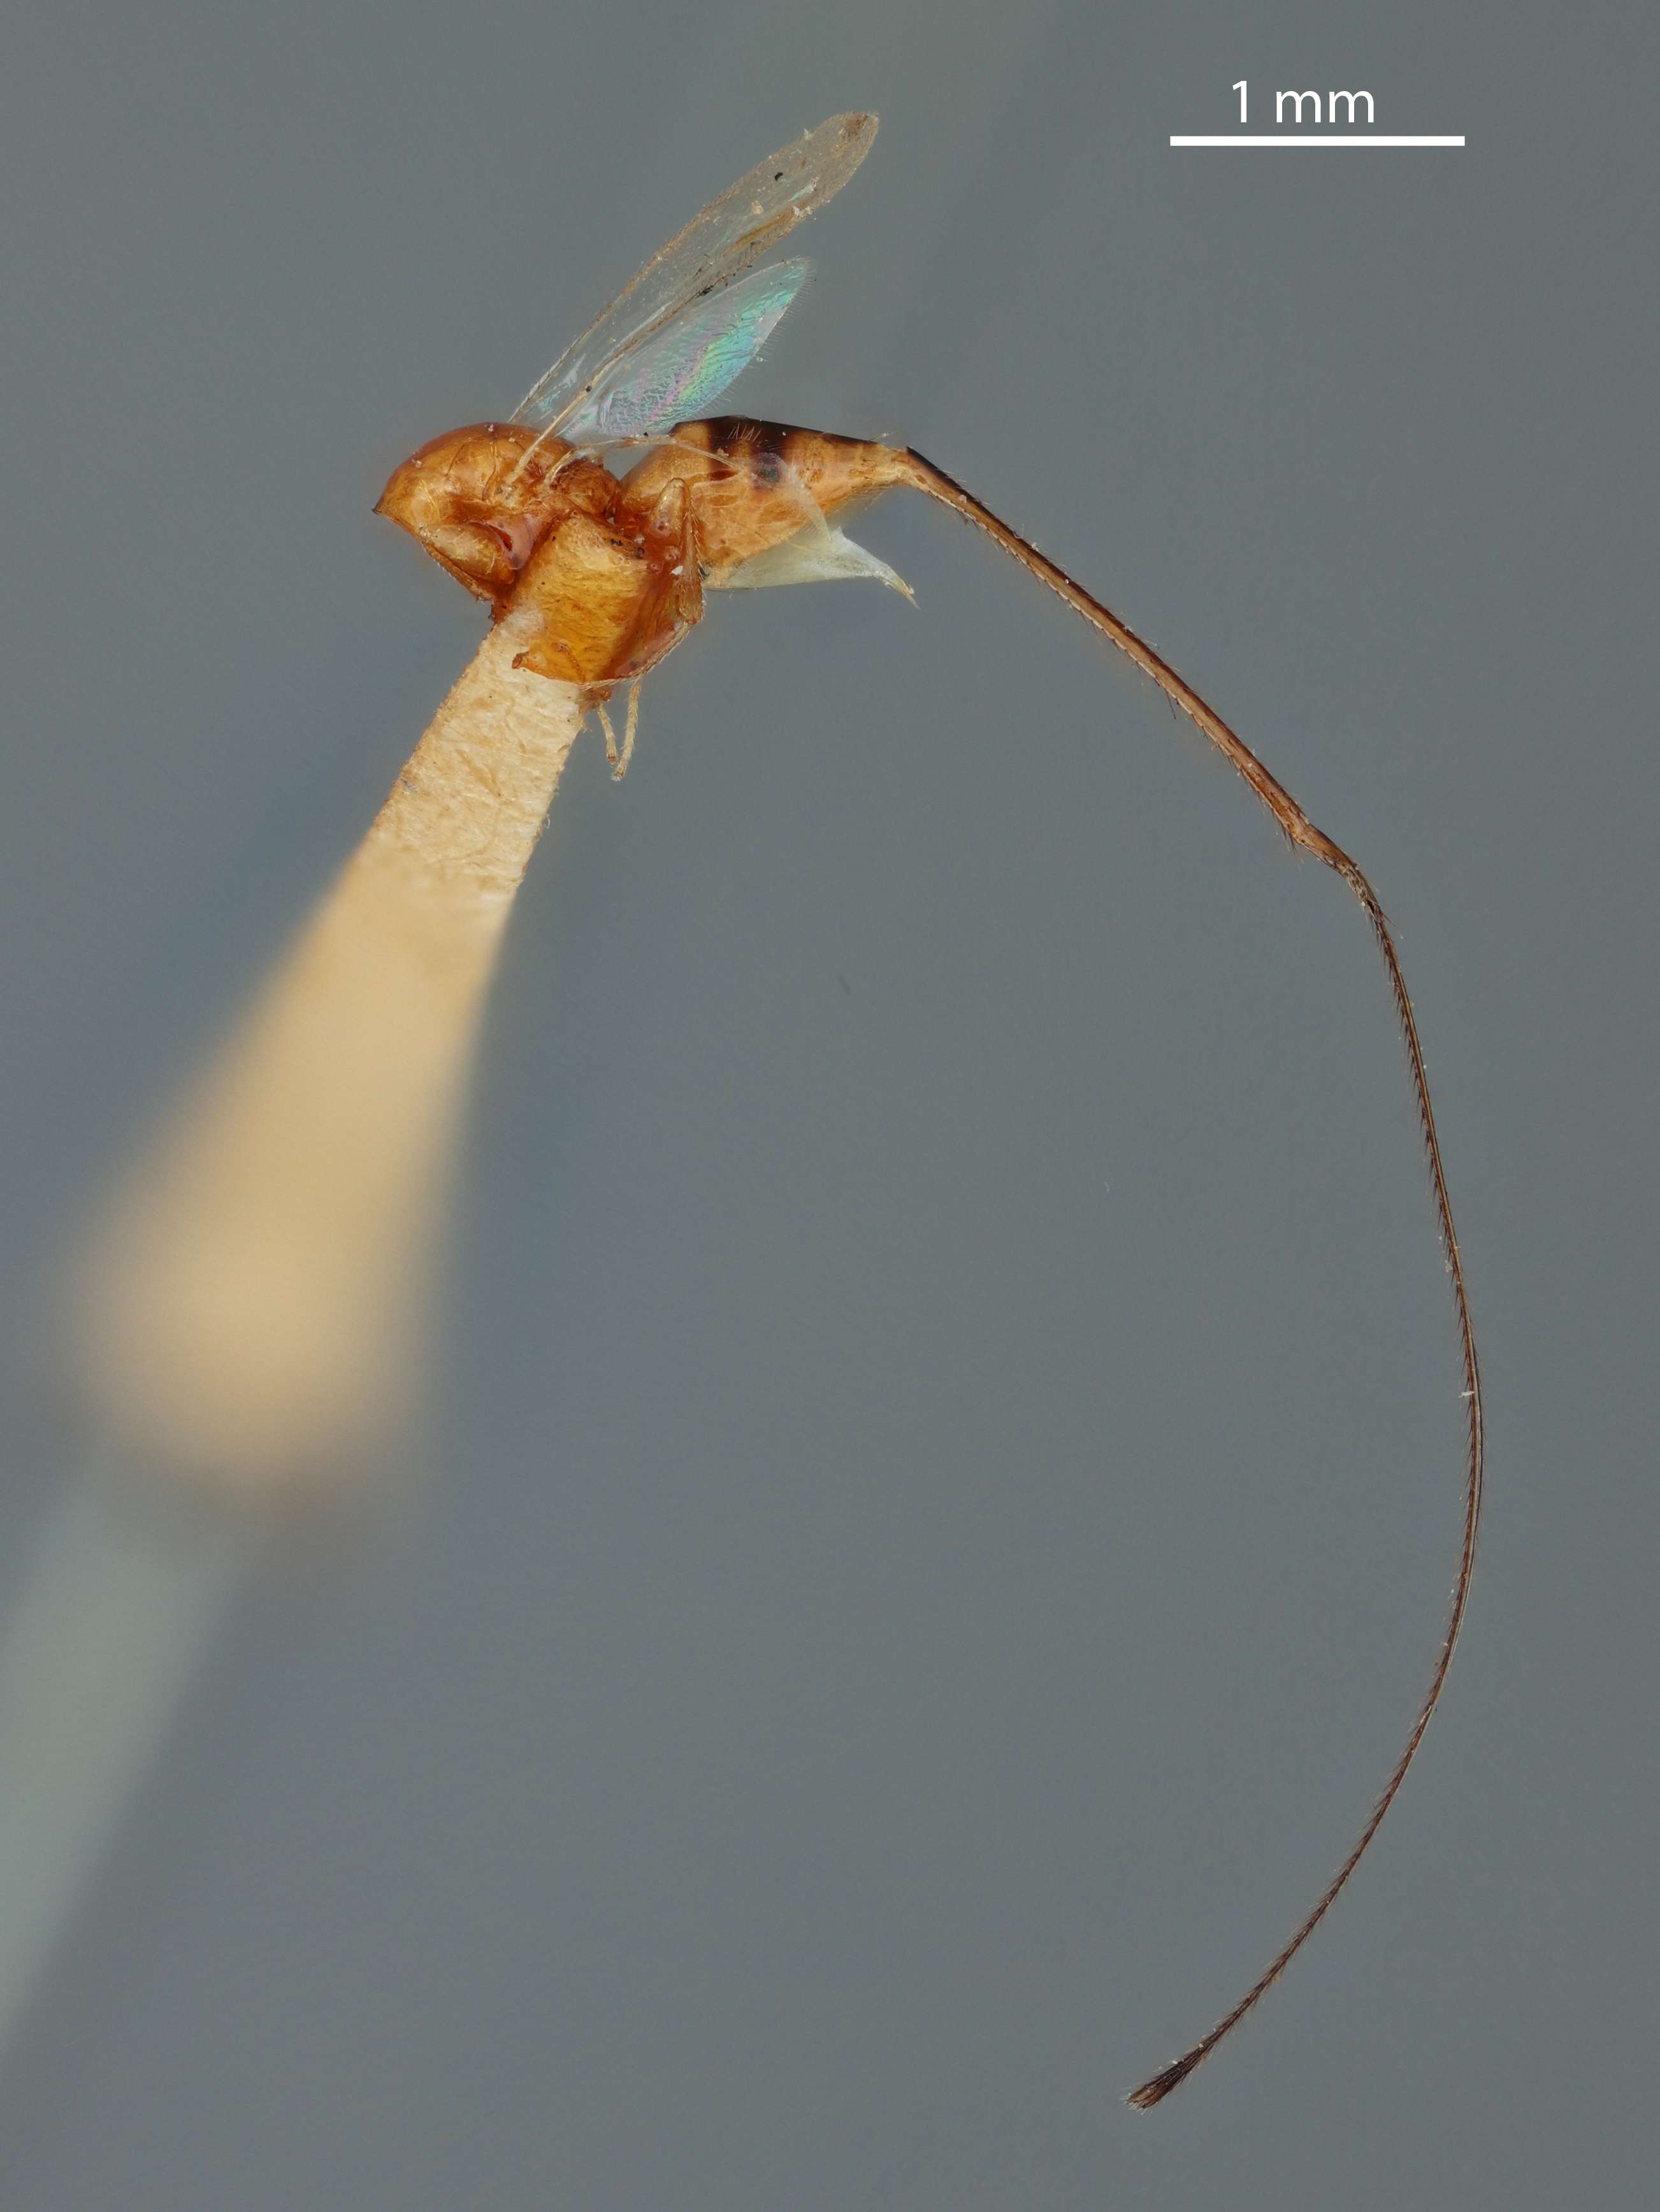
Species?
Philotrypesis similis
